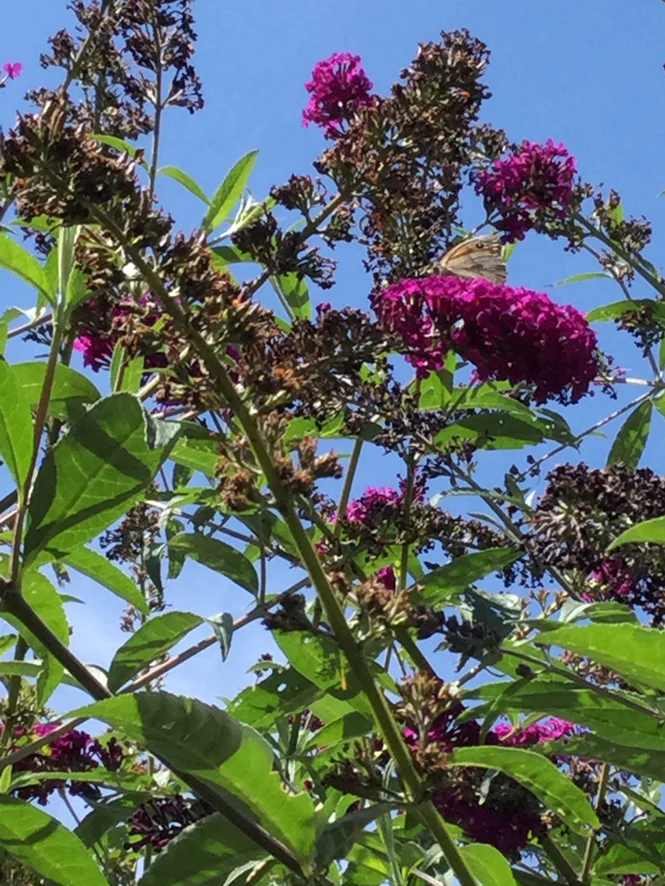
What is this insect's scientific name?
Maniola jurtina
